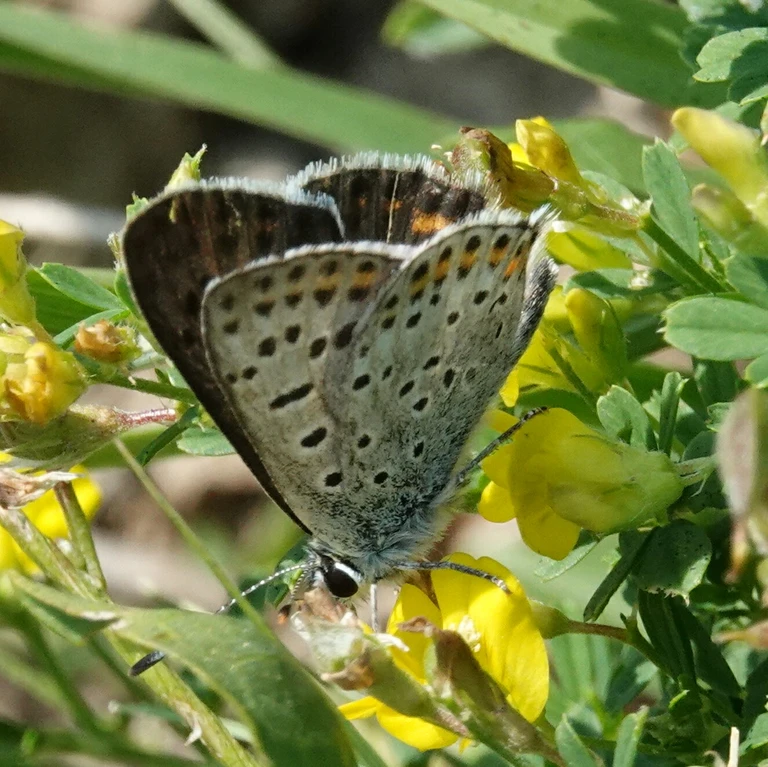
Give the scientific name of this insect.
Lycaena tityrus (also Loweia tityrus)
